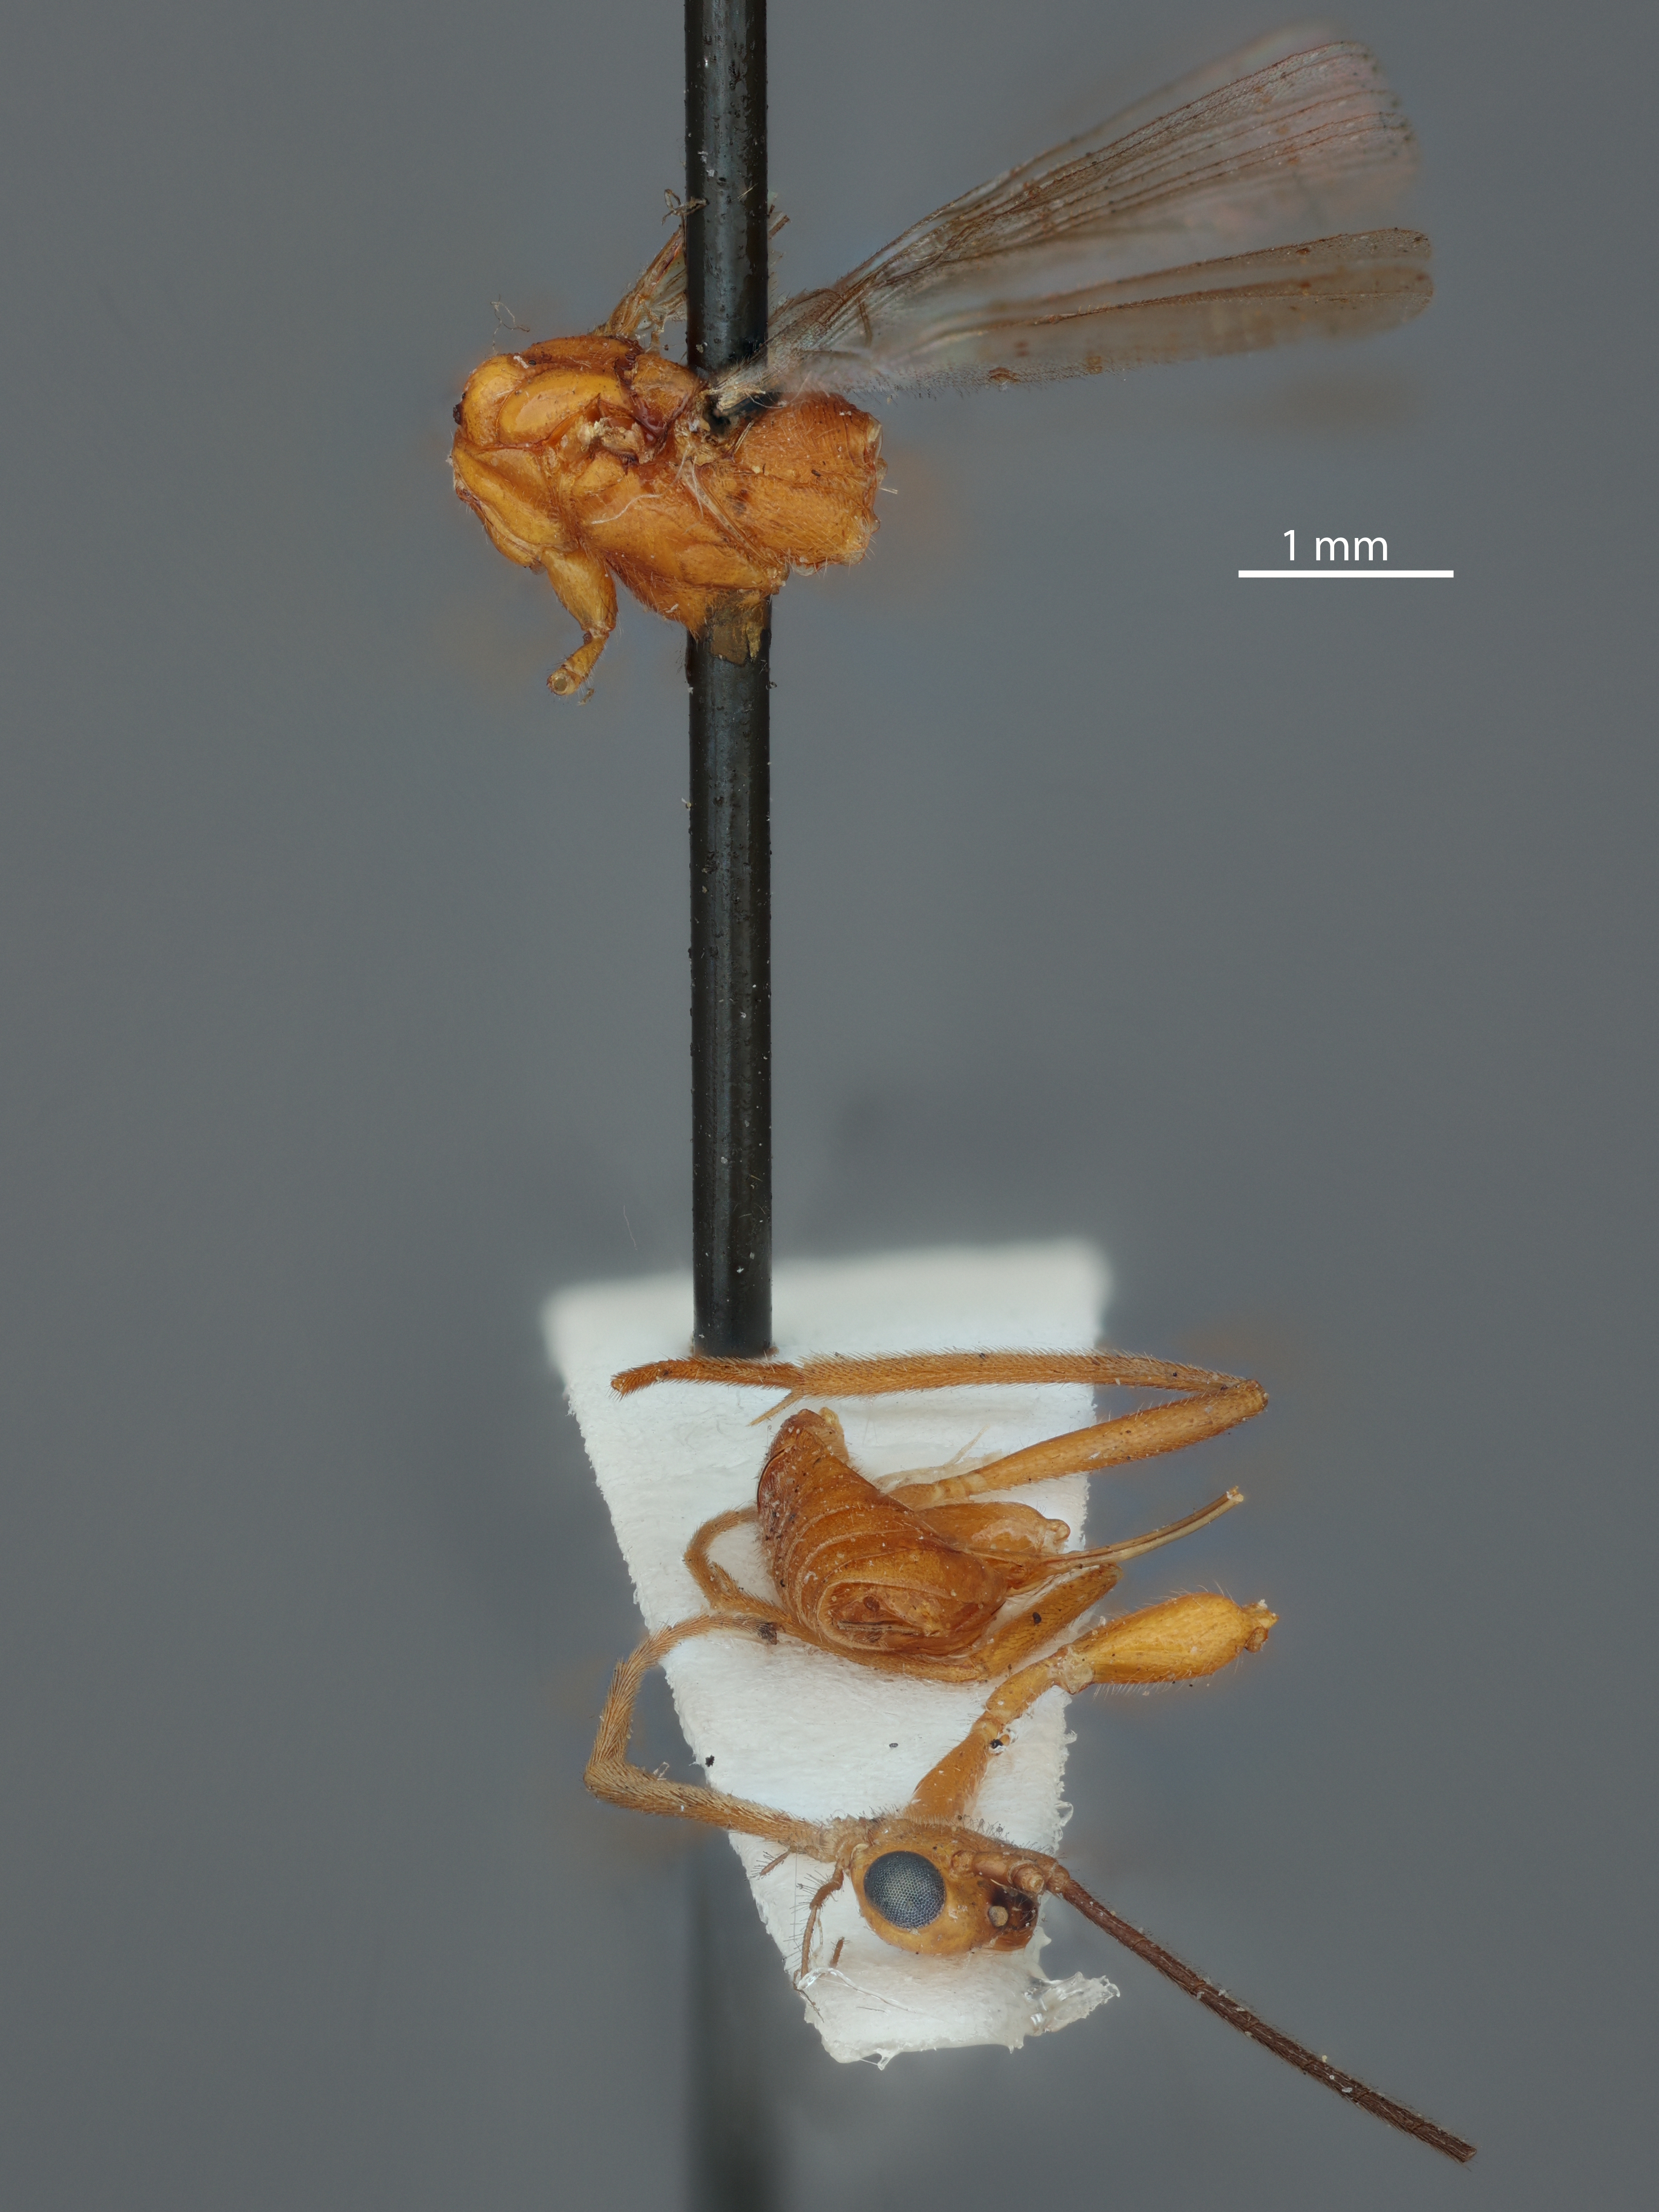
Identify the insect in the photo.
Macrocentrus fuscipennis
